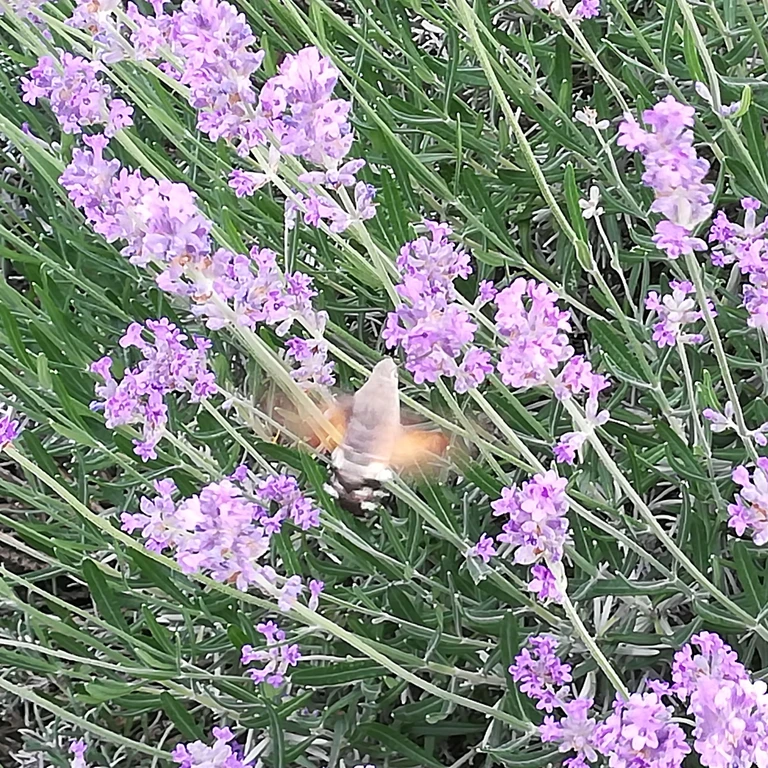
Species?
Macroglossum stellatarum
